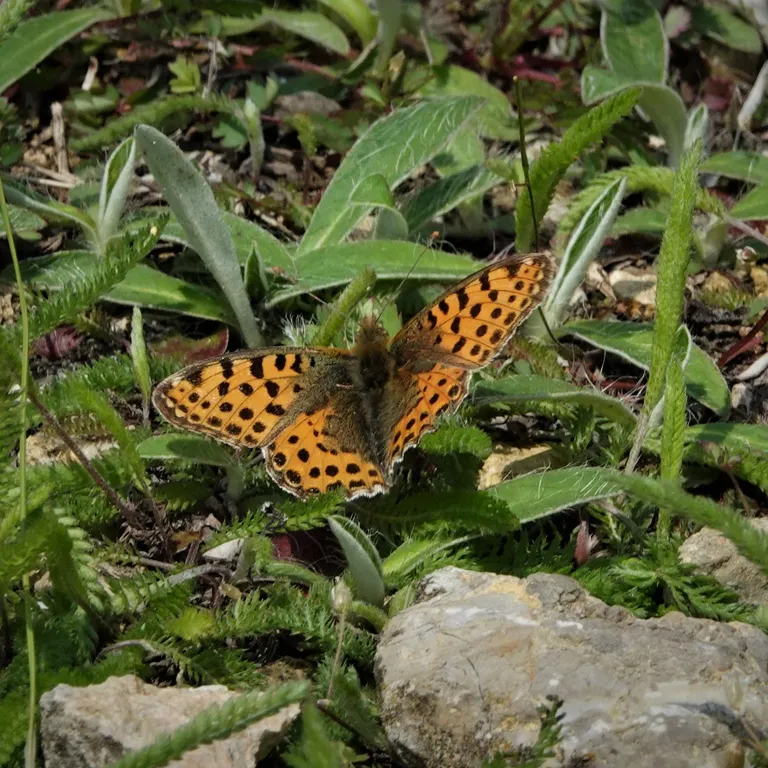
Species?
Issoria lathonia
